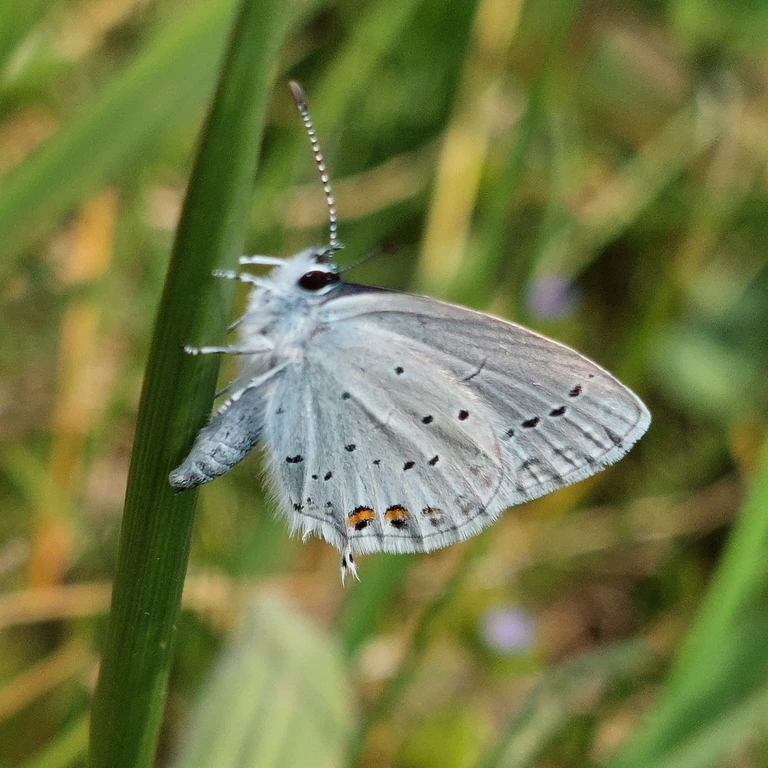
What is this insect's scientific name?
Cupido argiades (also Elkalyce argiades)
